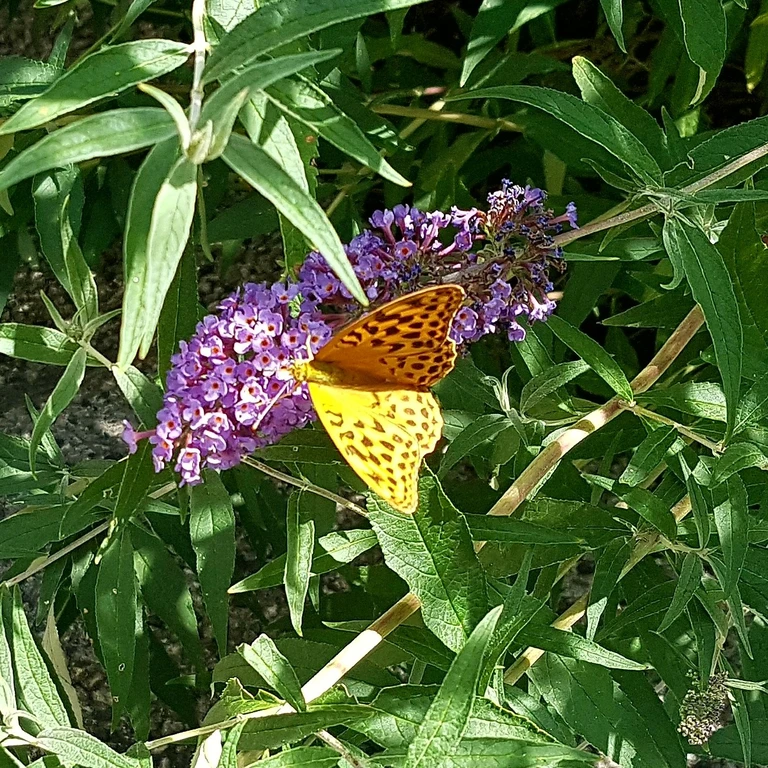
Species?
Argynnis paphia
